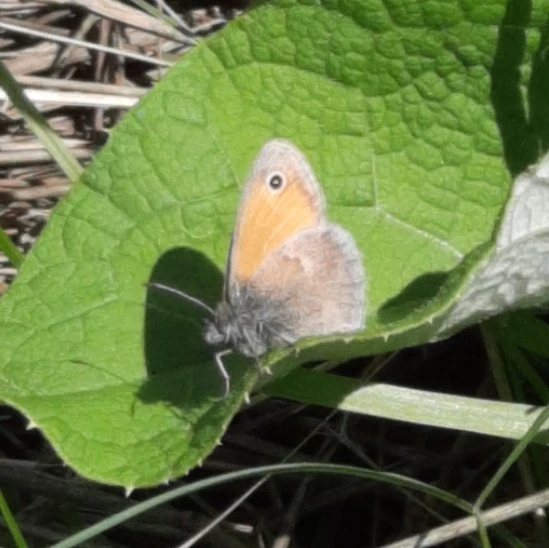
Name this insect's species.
Coenonympha pamphilus
